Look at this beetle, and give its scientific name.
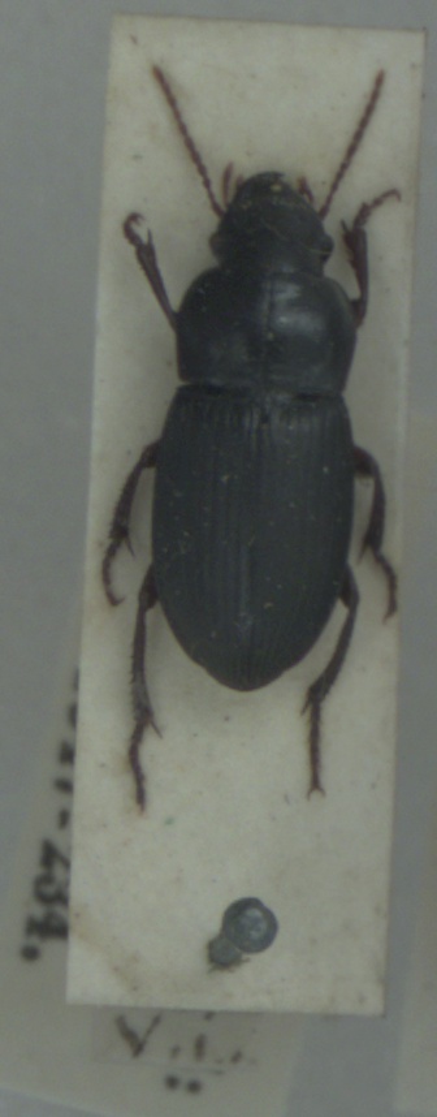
Harpalus rubripes
